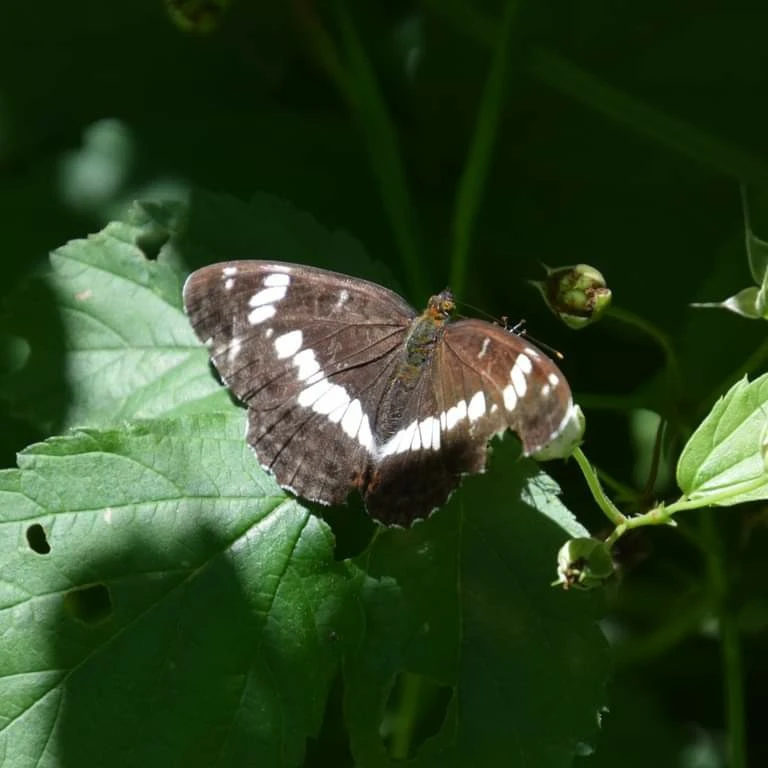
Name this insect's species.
Limenitis camilla (also Ladoga camilla)
